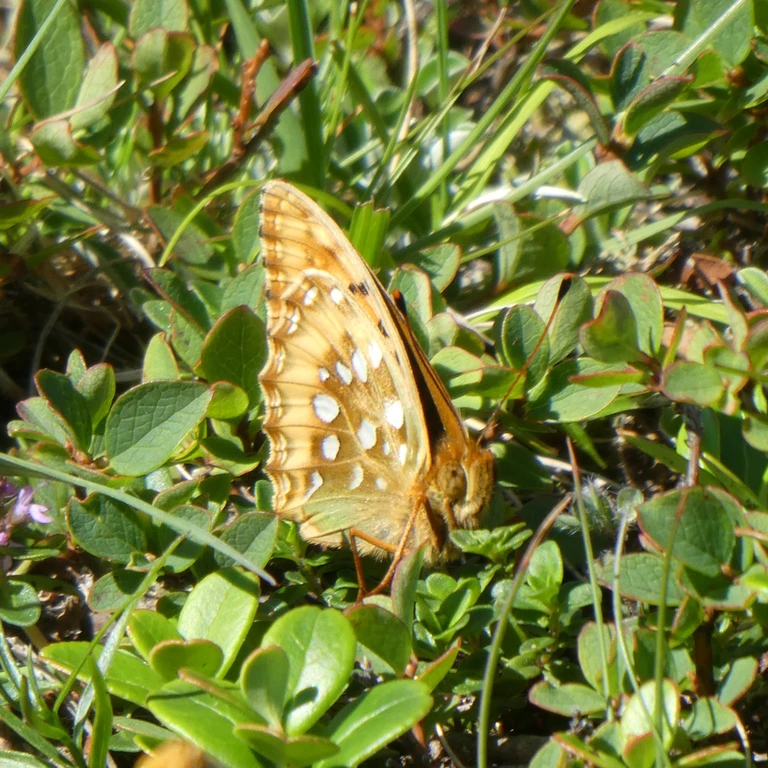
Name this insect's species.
Speyeria aglaja
